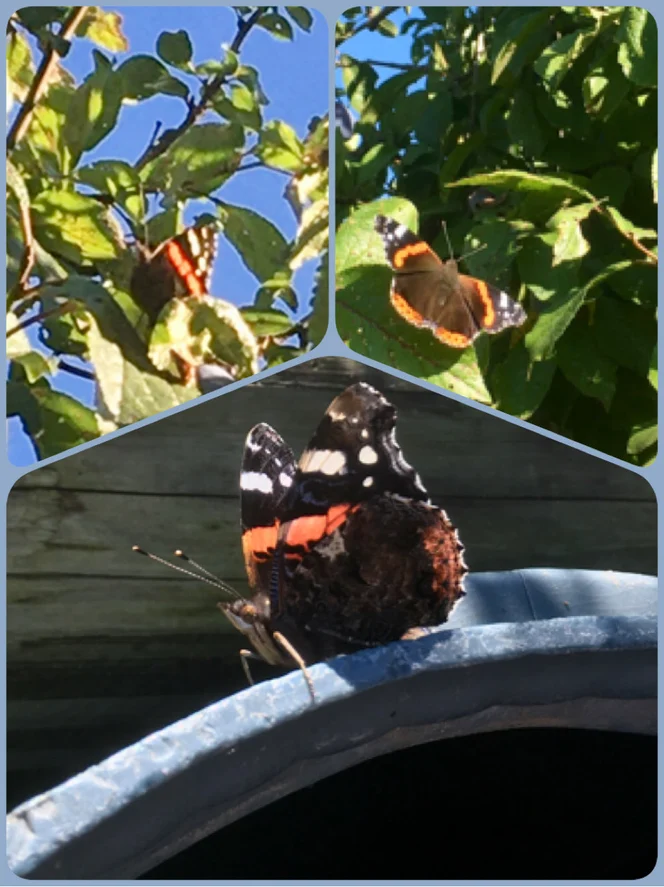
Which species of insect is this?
Vanessa atalanta
